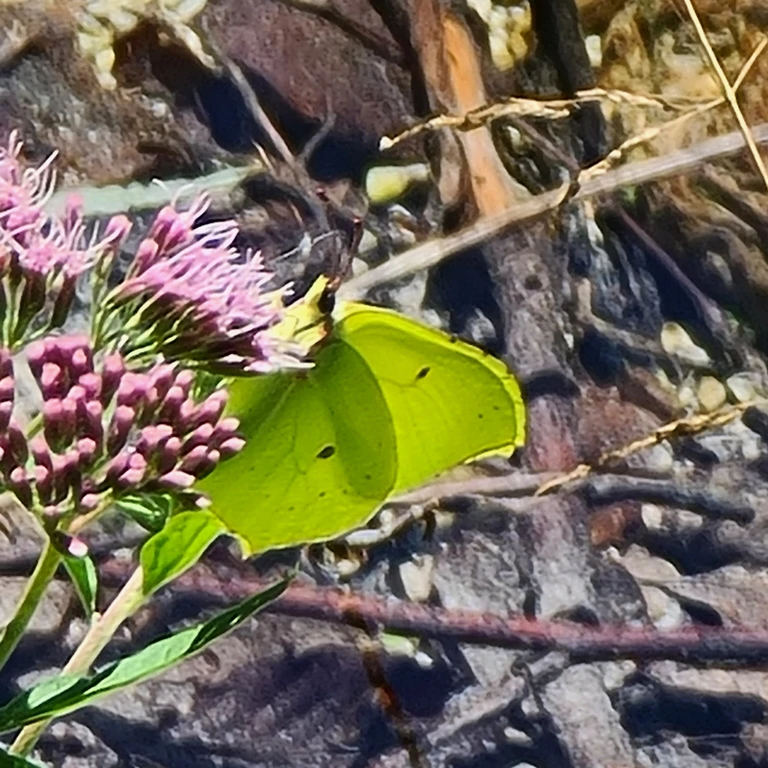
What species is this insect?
Gonepteryx rhamni
